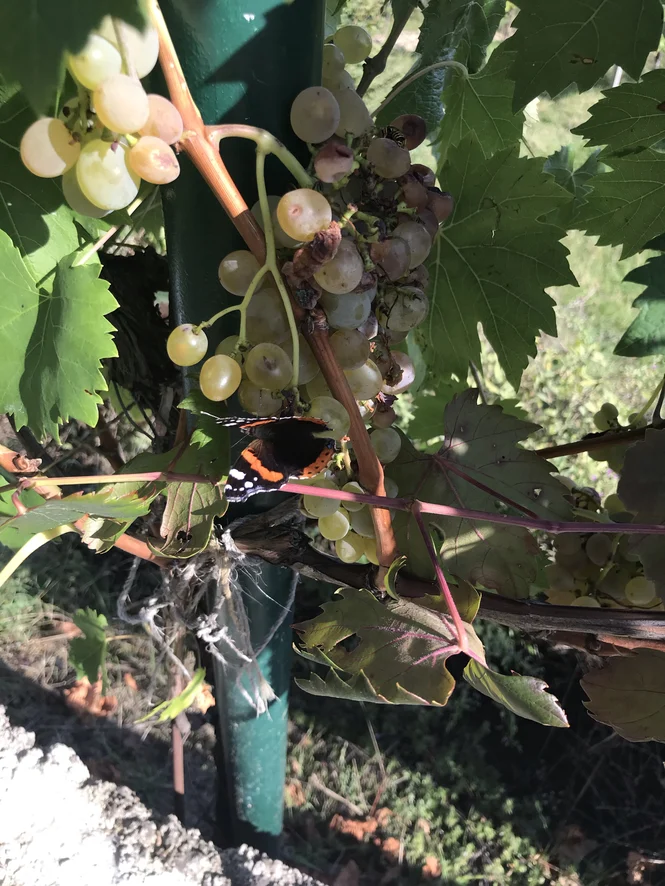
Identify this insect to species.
Vanessa atalanta
